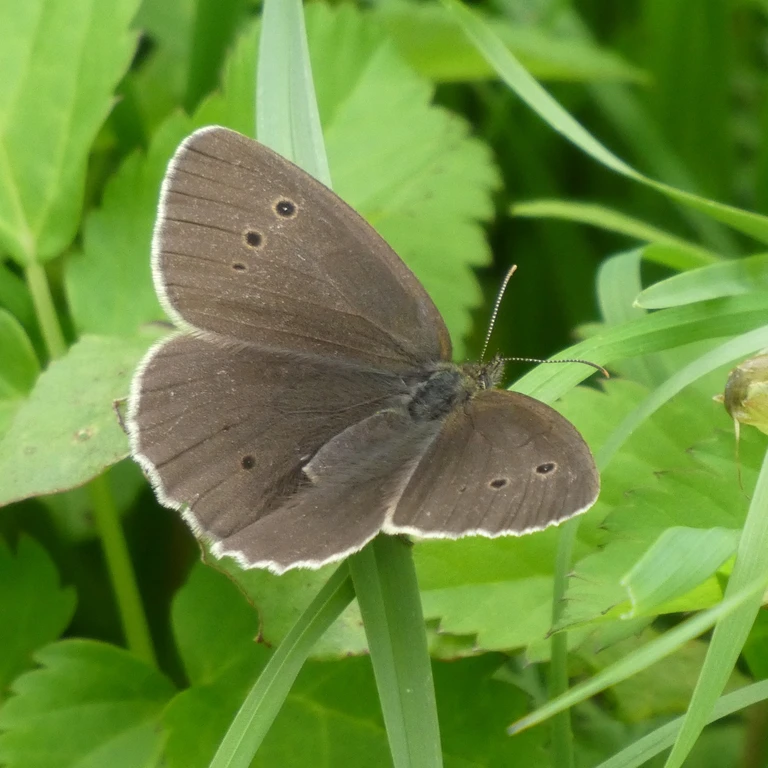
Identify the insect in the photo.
Aphantopus hyperantus
